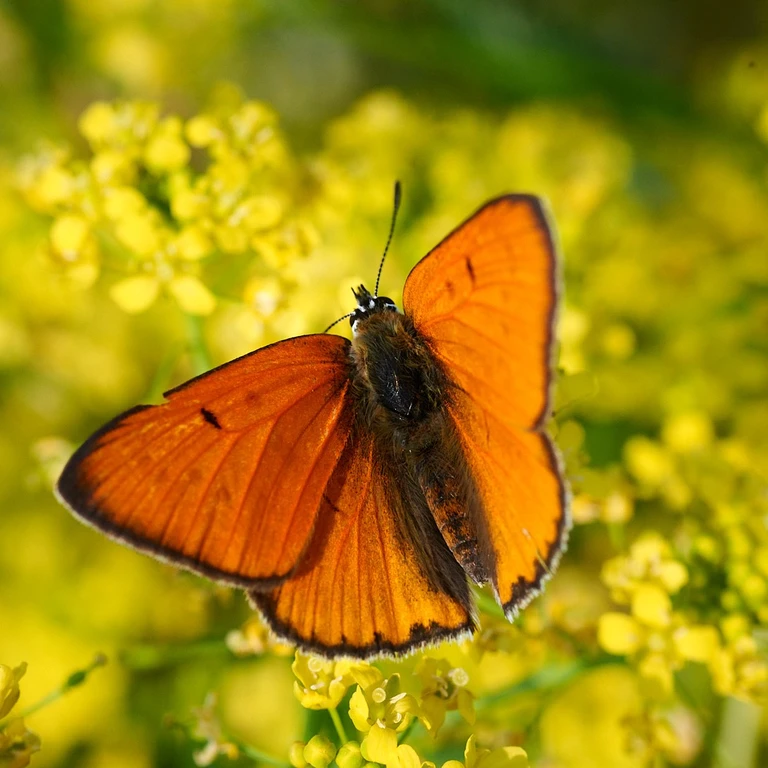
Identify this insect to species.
Lycaena dispar
